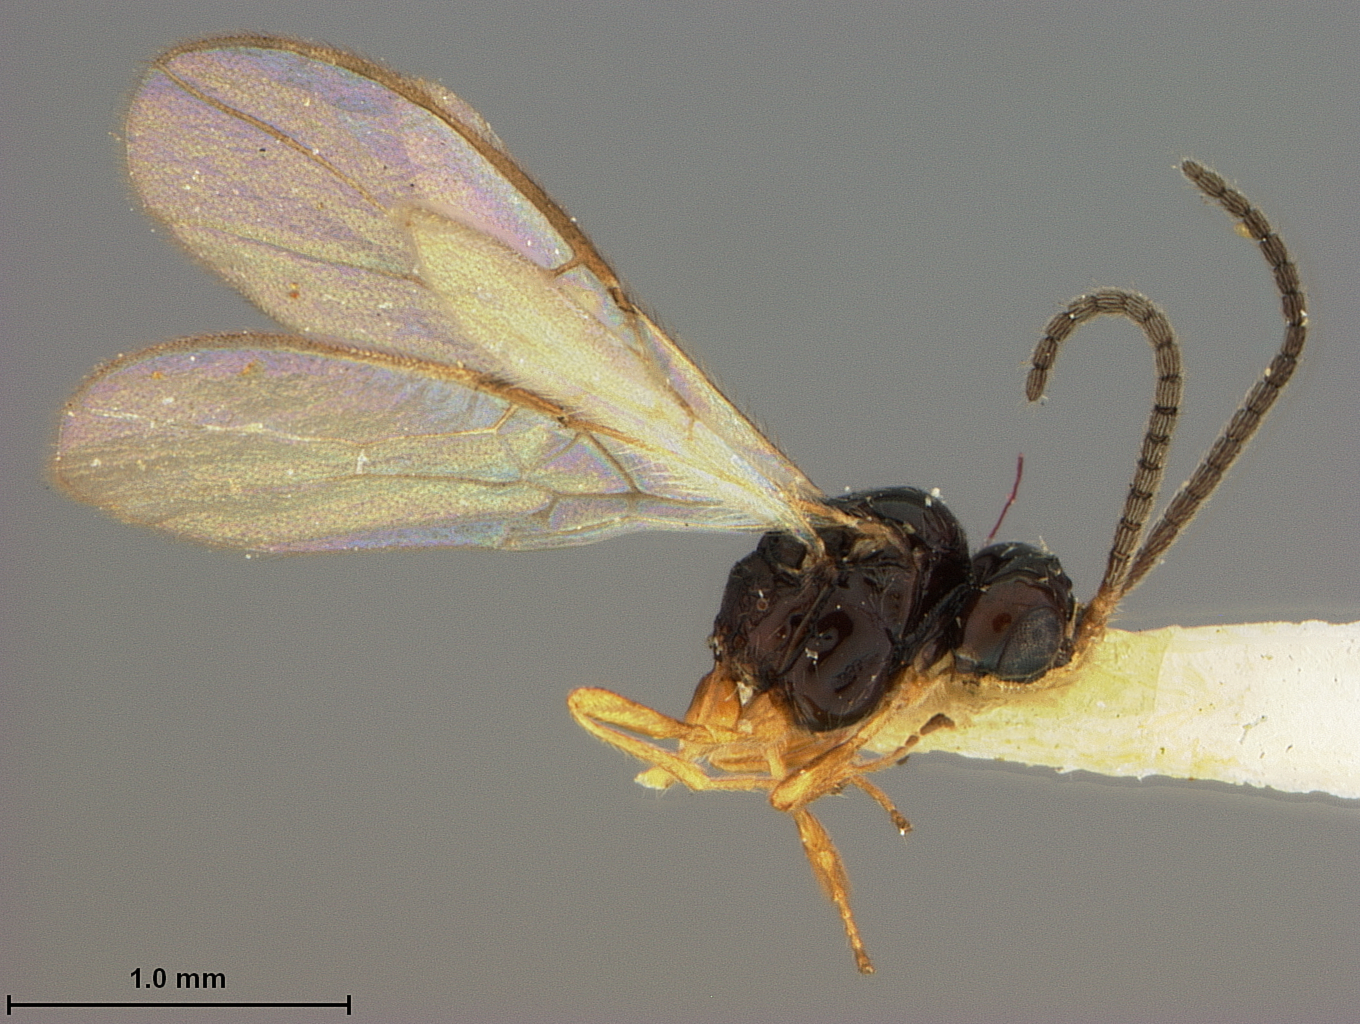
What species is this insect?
Ischnocarpa atricornis
